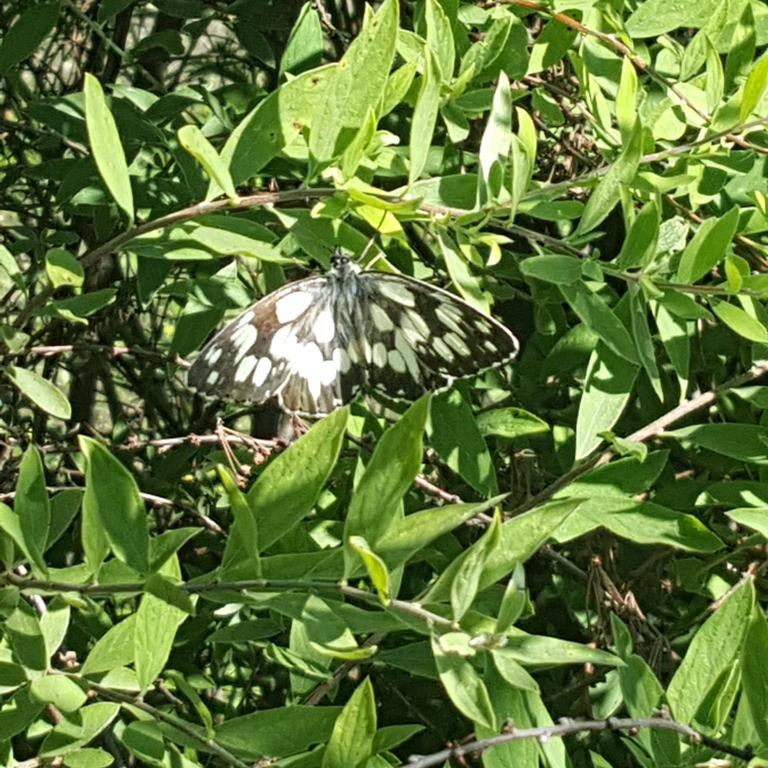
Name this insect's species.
Melanargia galathea
